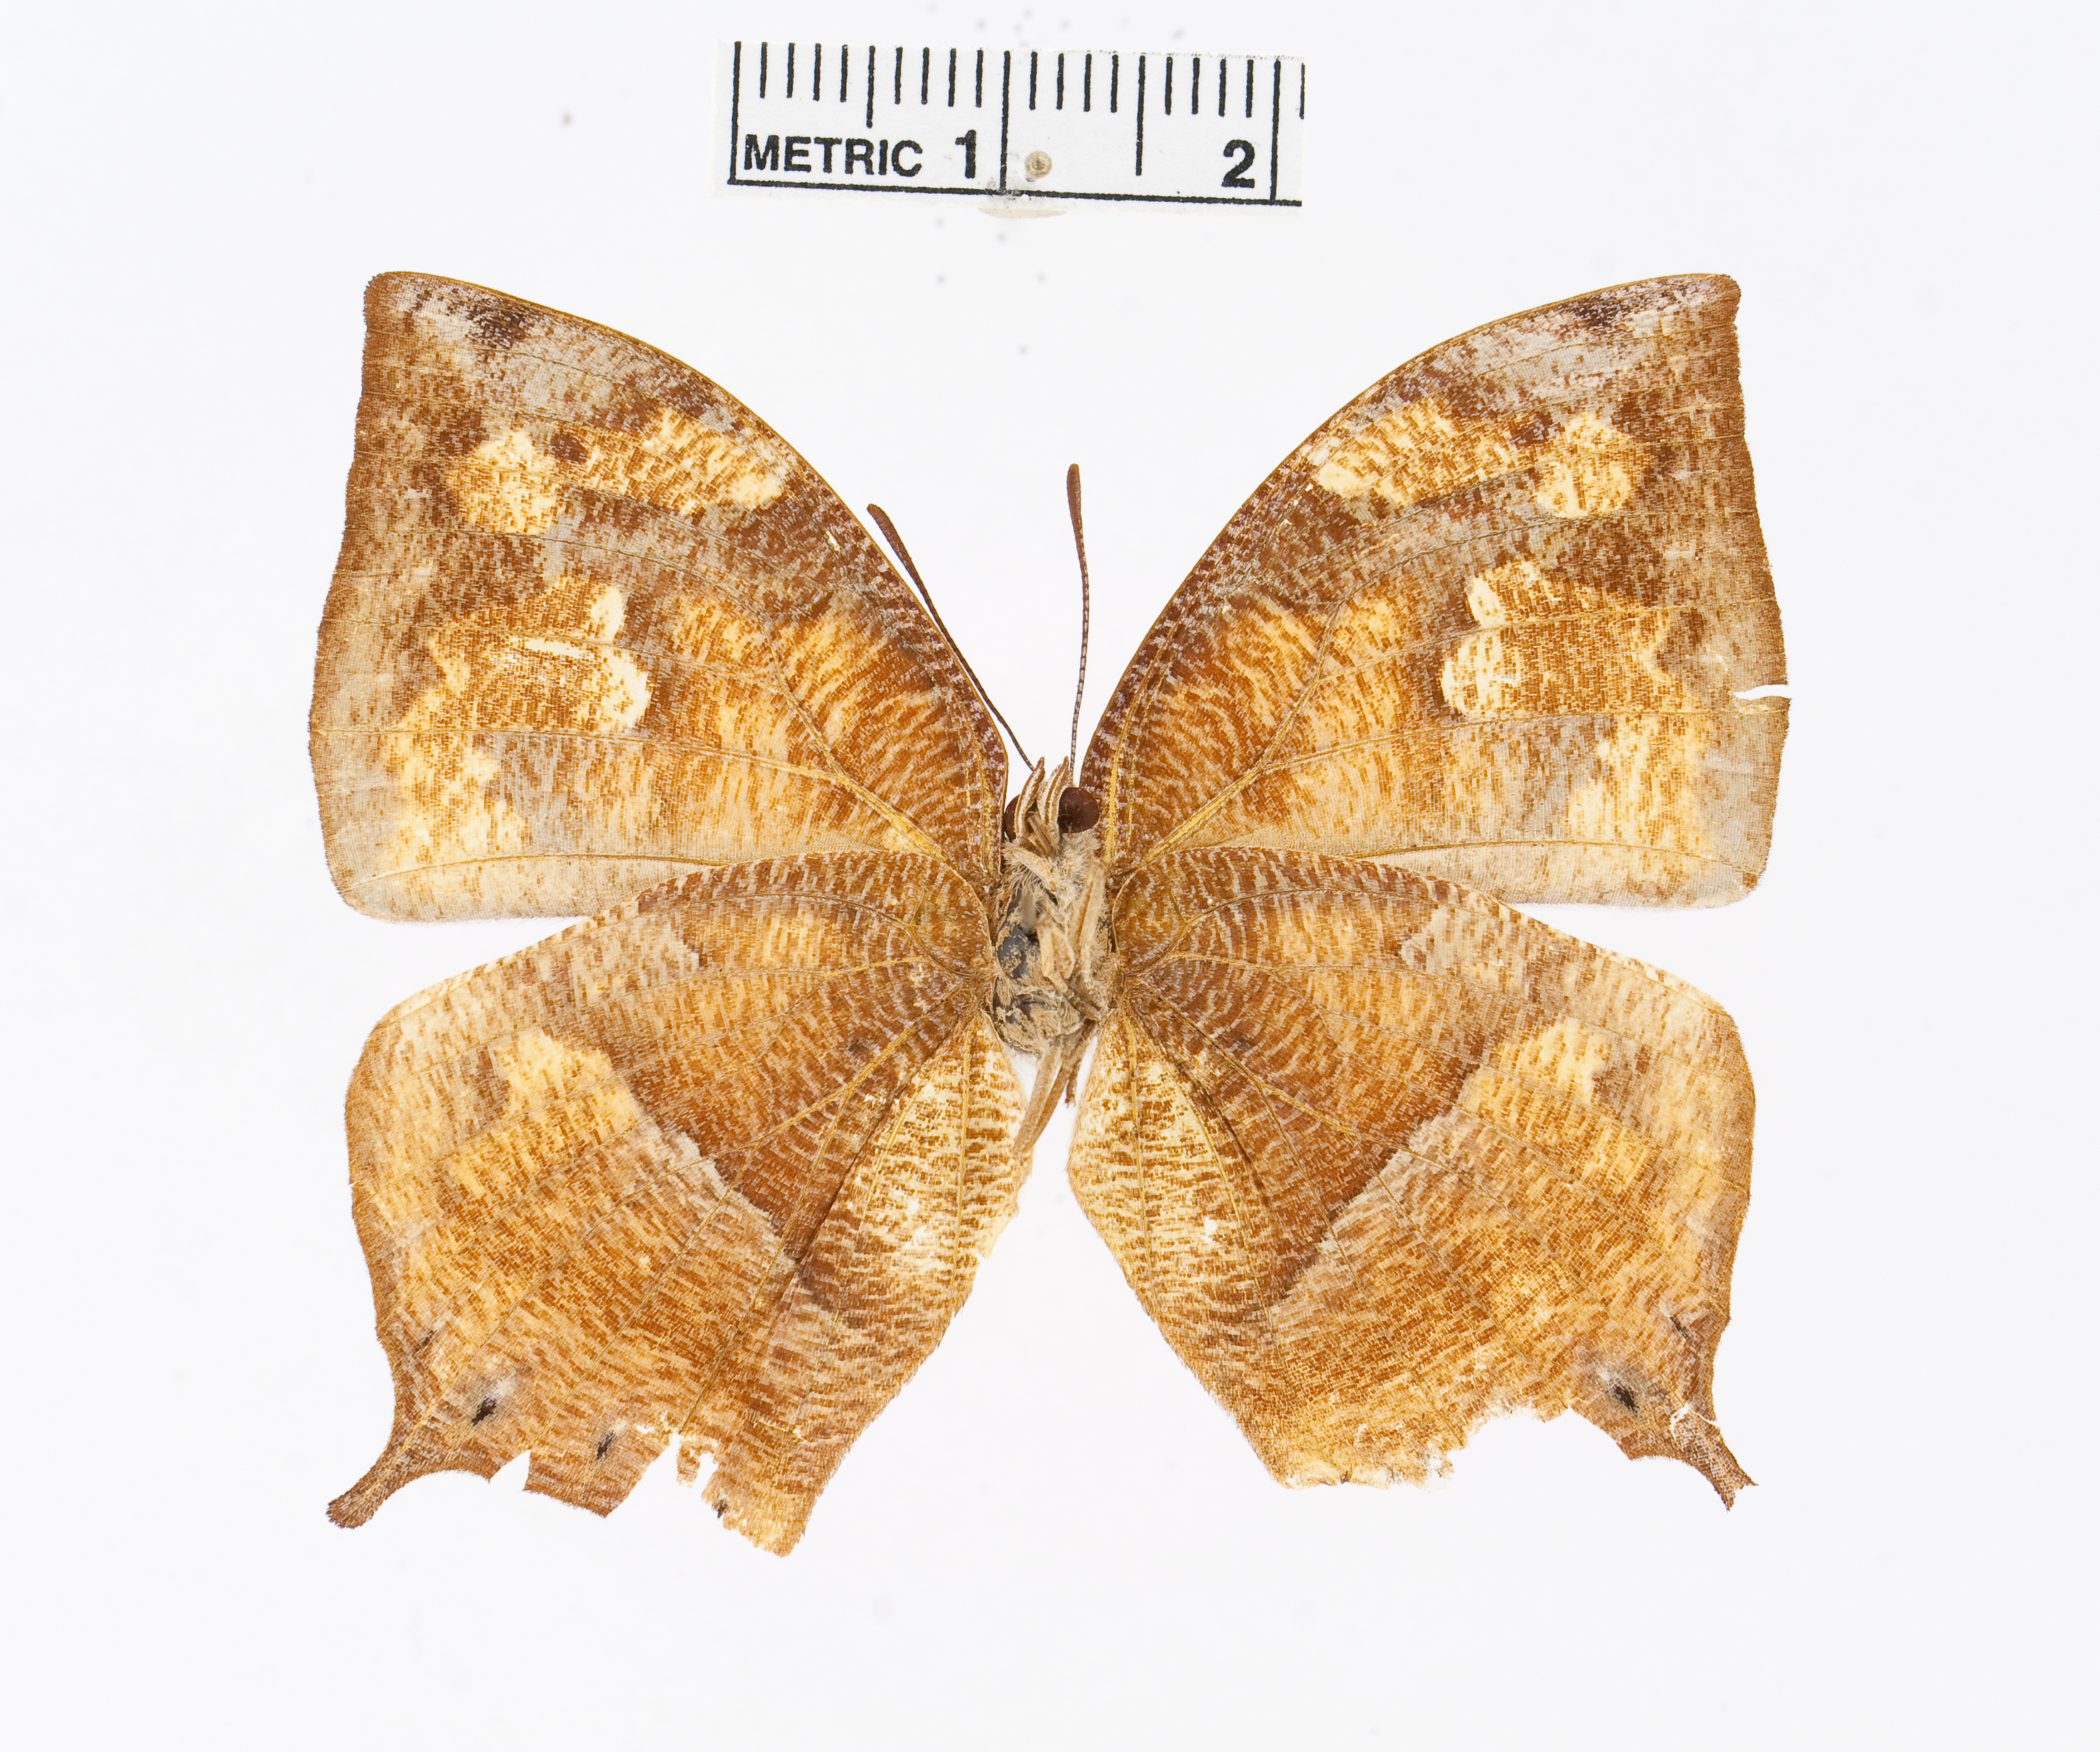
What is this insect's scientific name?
Fountainea sosippus
